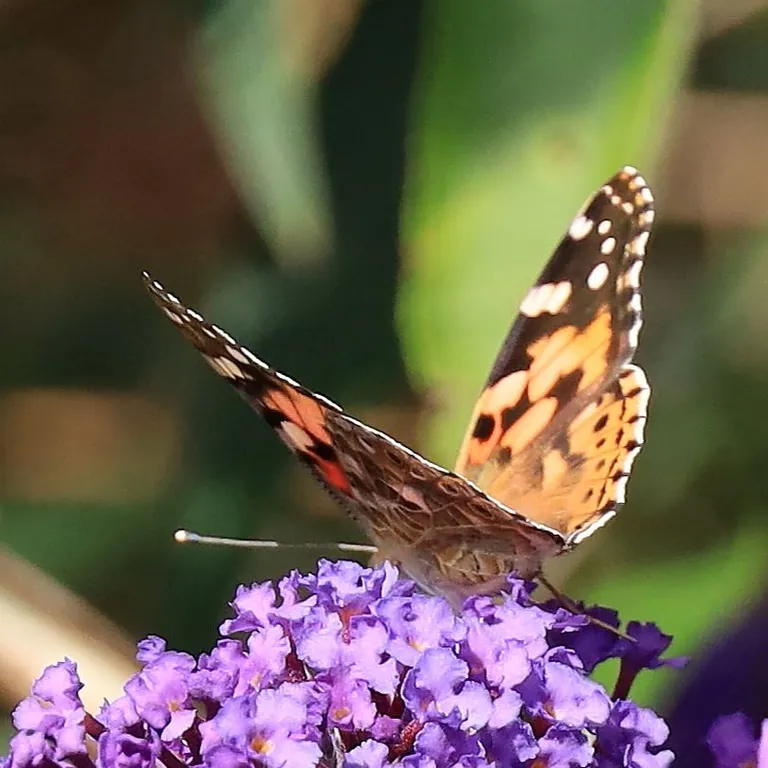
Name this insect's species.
Vanessa cardui
